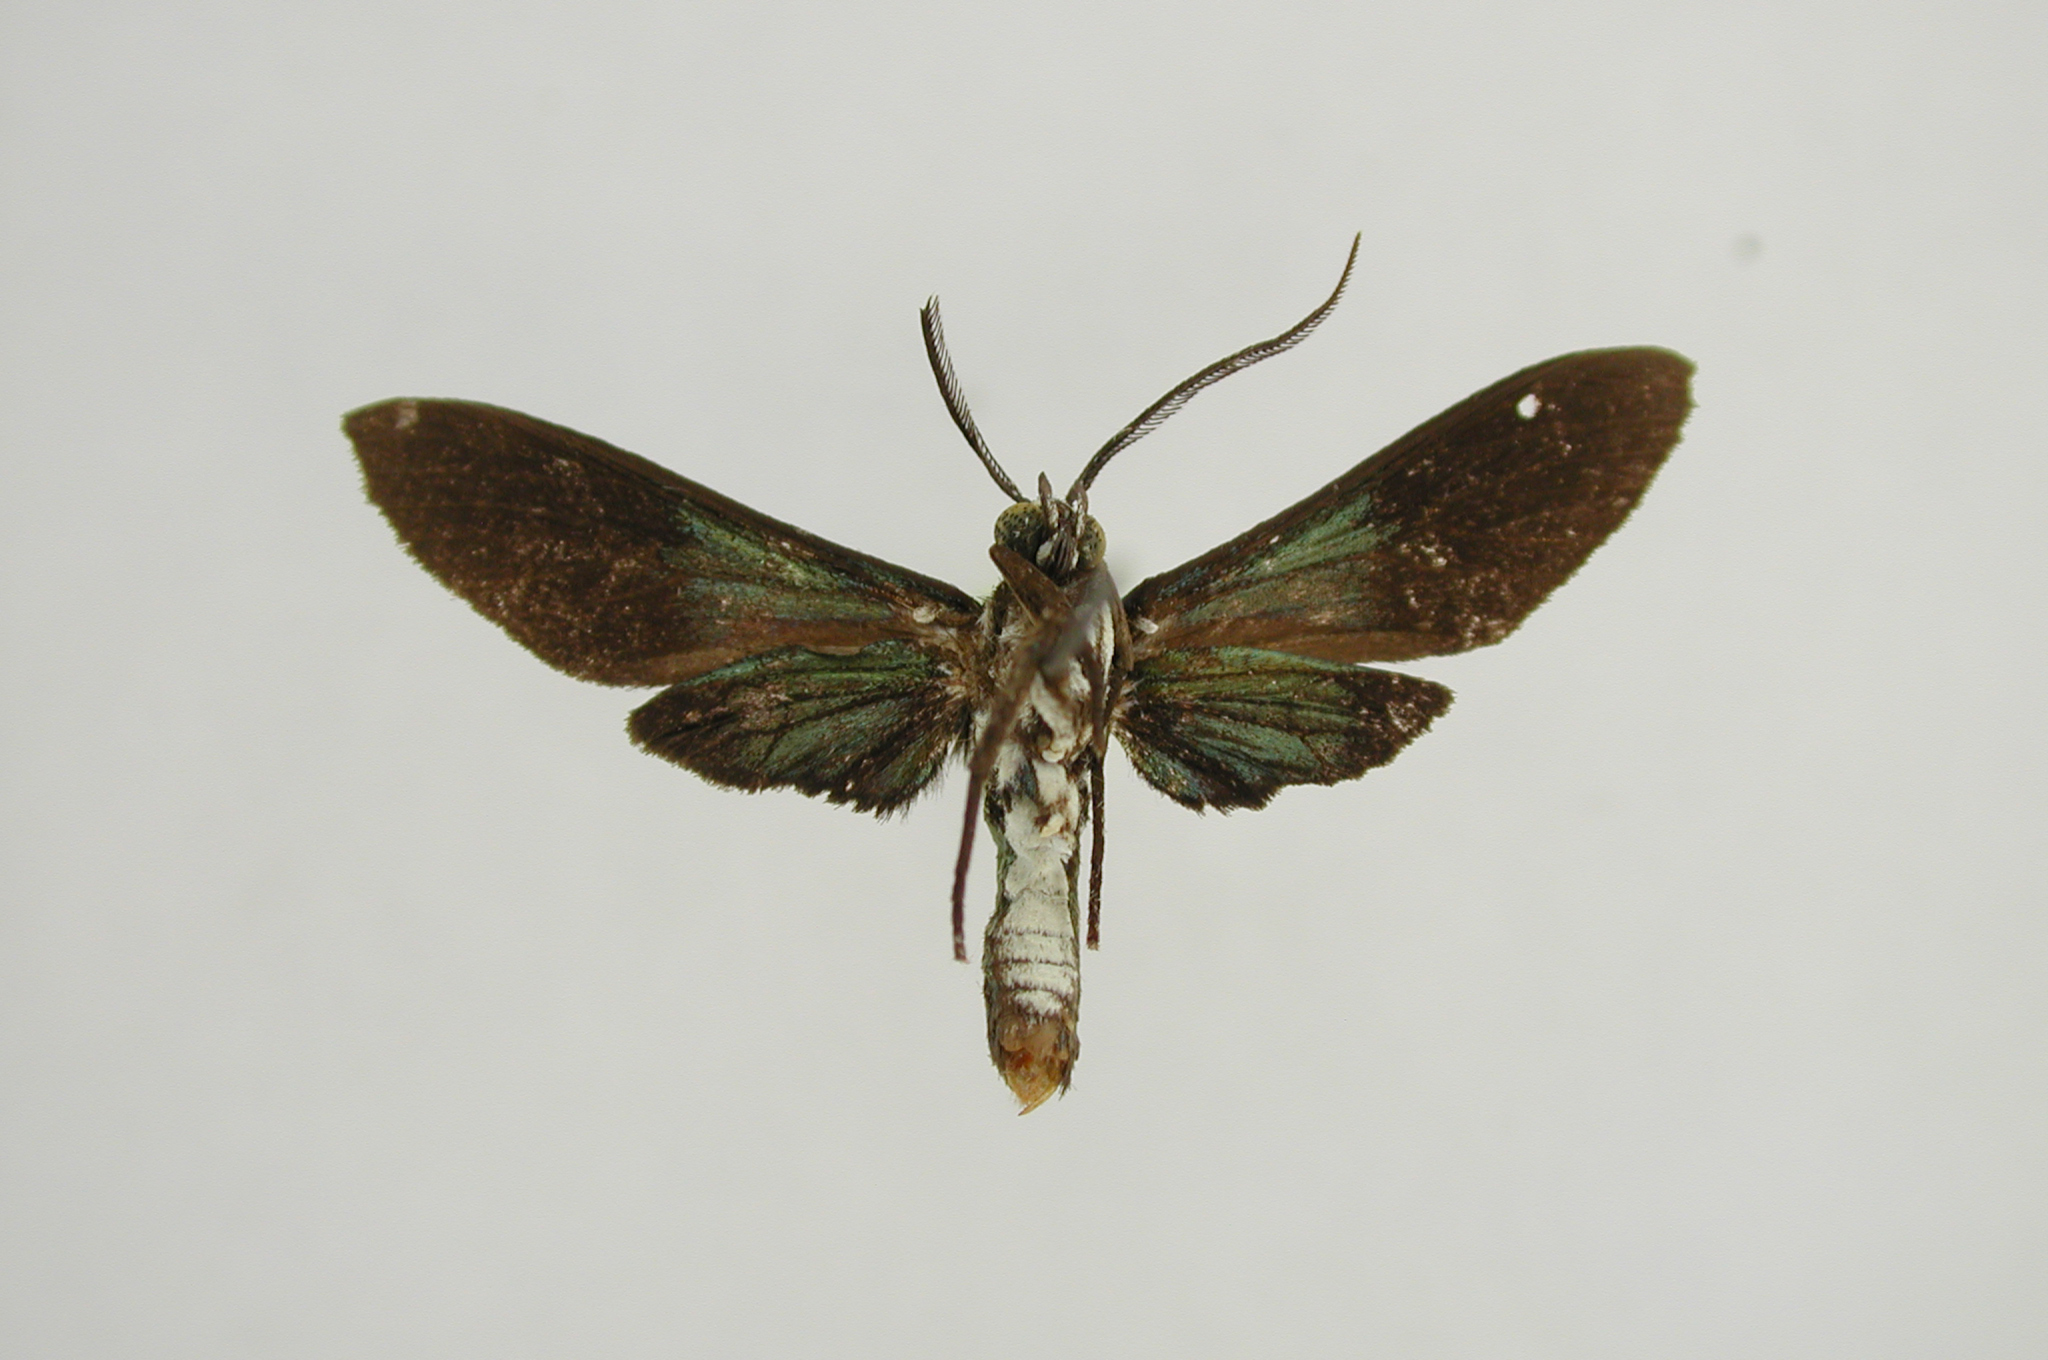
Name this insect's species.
Calonotos chlorota
